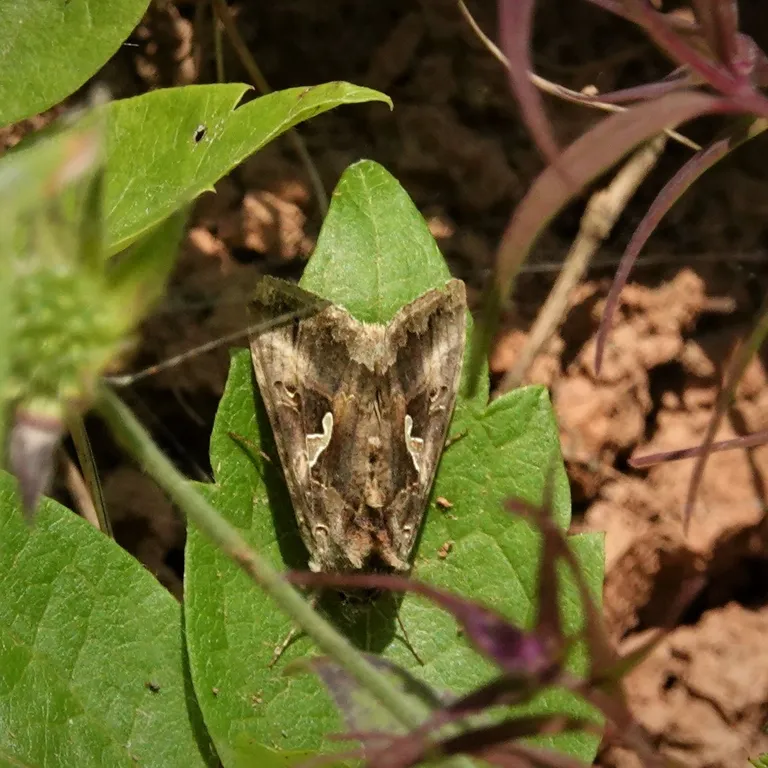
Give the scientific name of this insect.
Autographa gamma
